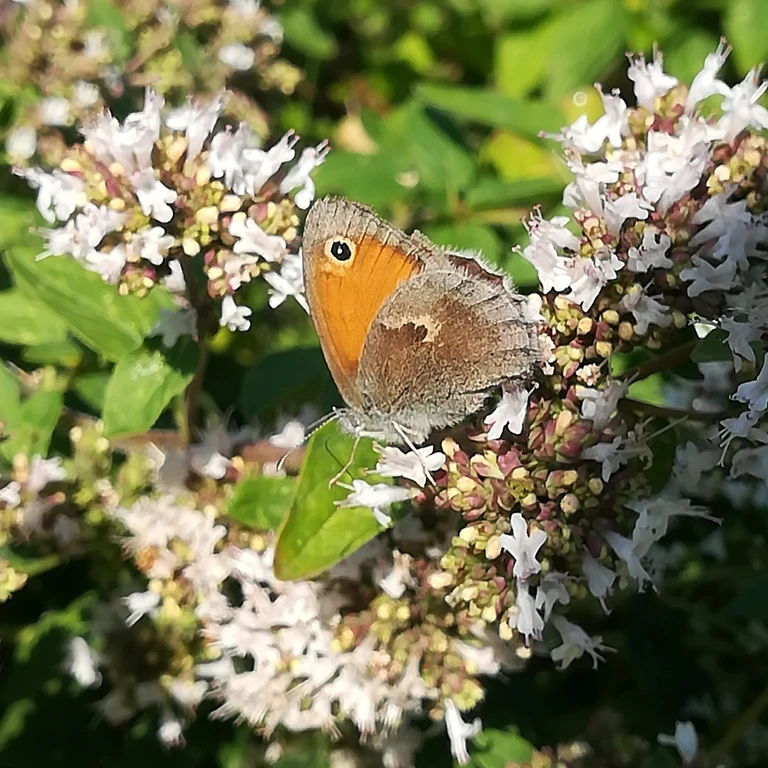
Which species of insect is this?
Coenonympha pamphilus
